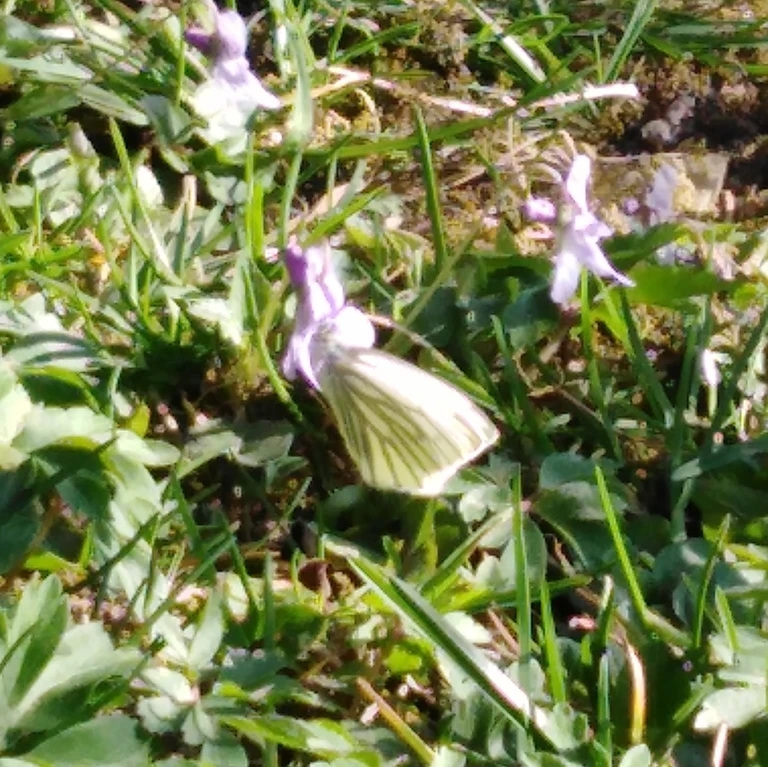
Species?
Pieris napi
